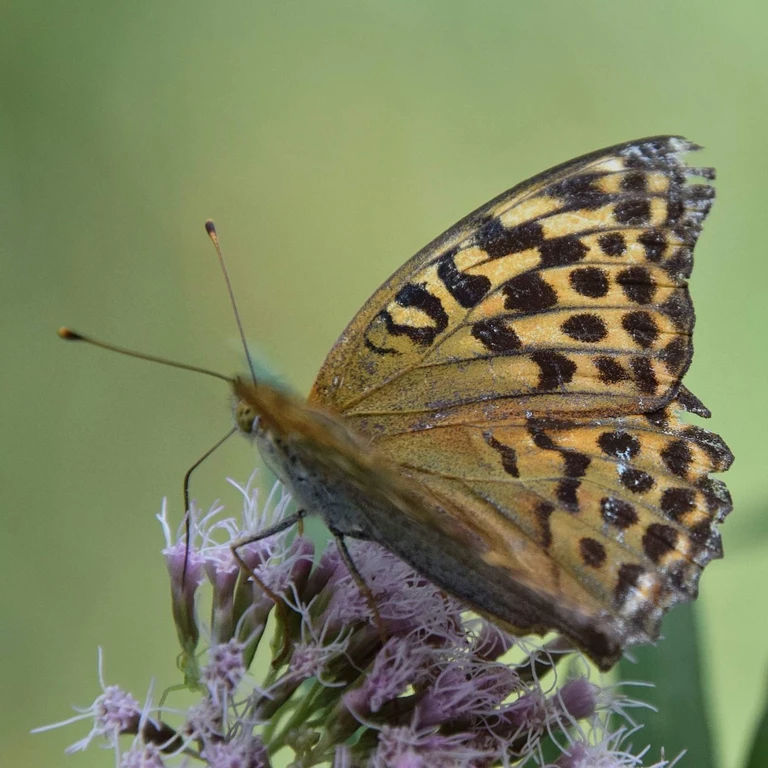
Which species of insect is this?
Argynnis paphia
